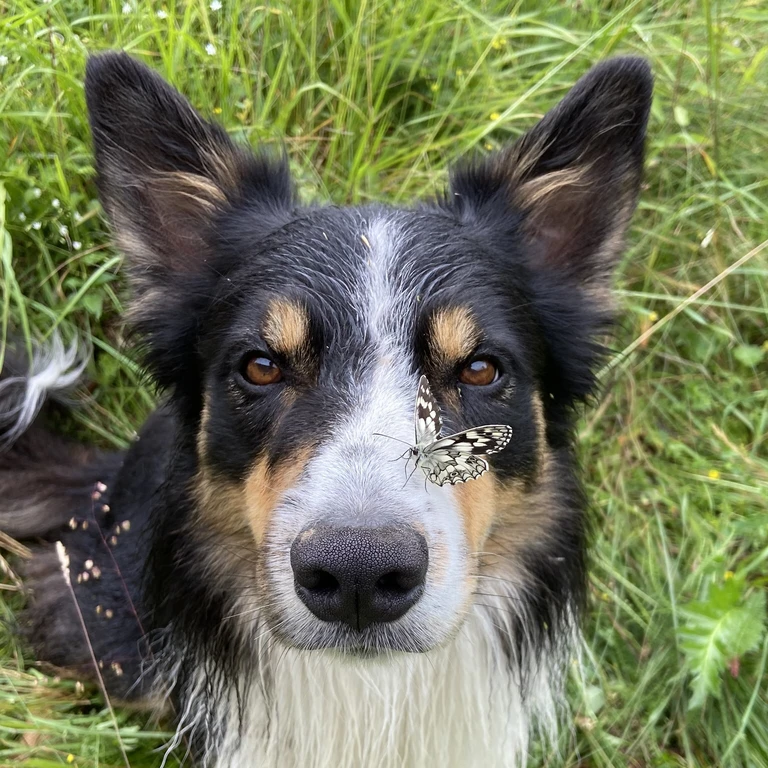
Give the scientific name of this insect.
Melanargia galathea
